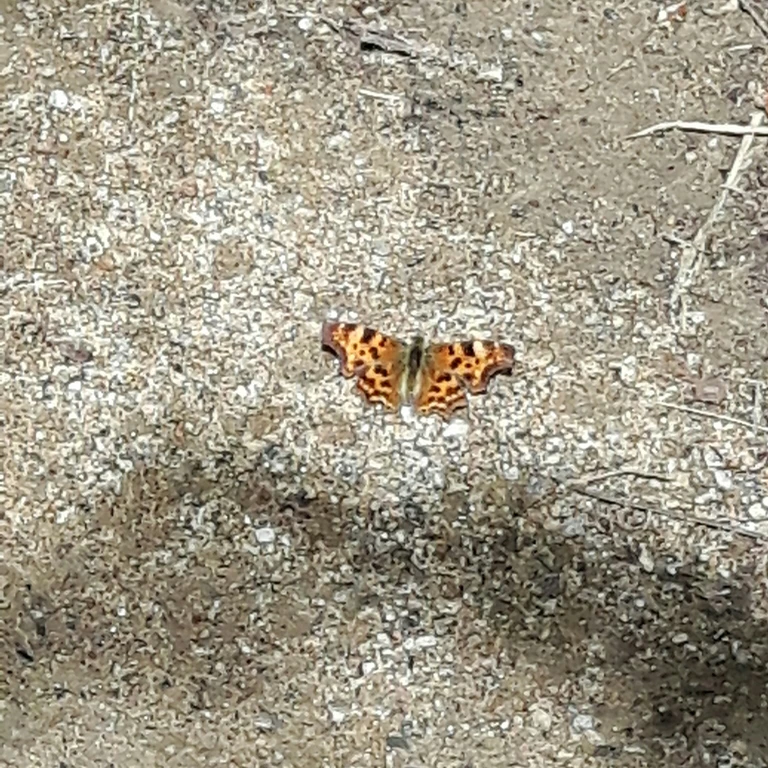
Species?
Polygonia c-album
